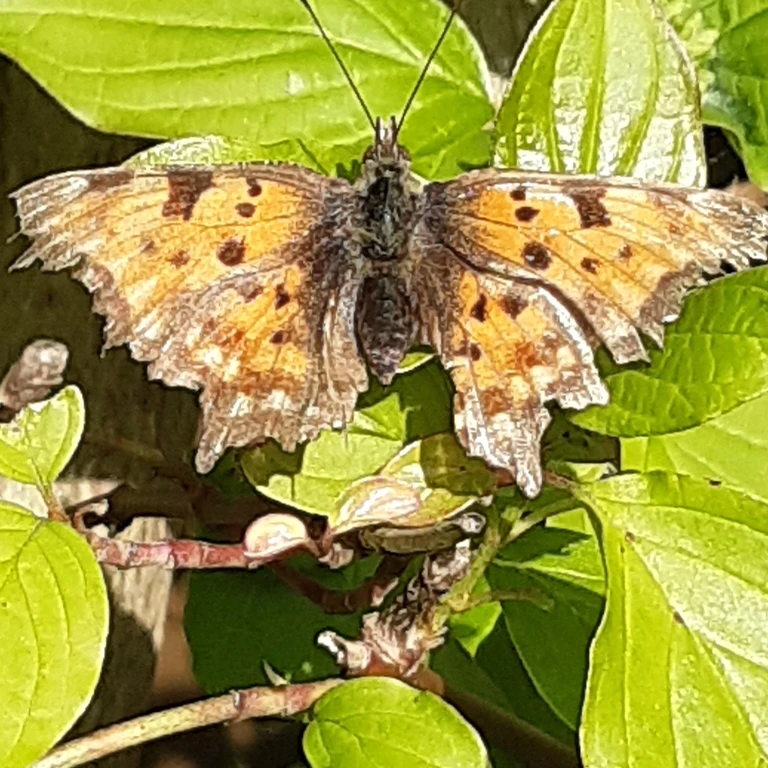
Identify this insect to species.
Polygonia c-album
